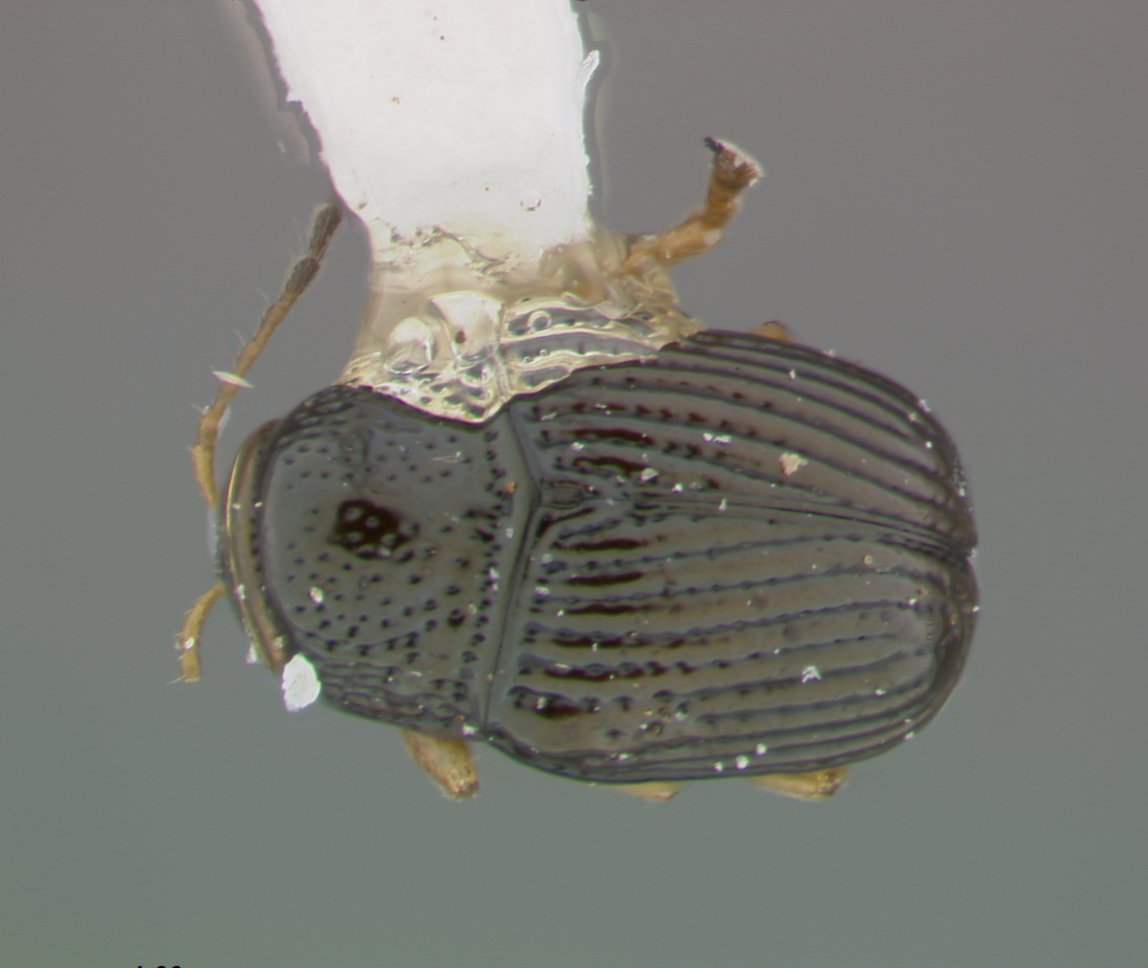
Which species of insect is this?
Coenobius subaenius
